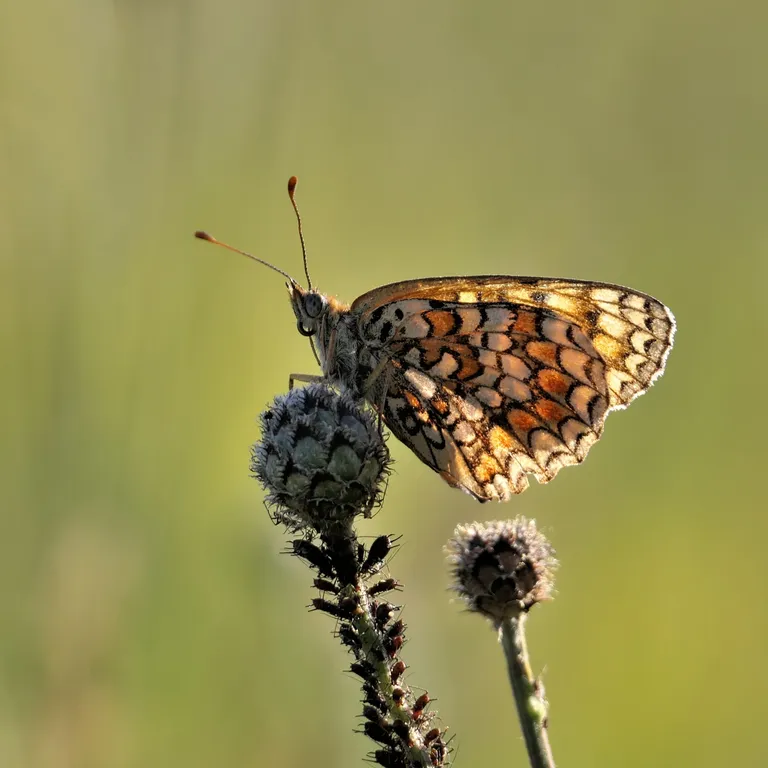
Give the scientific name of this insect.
Melitaea phoebe
